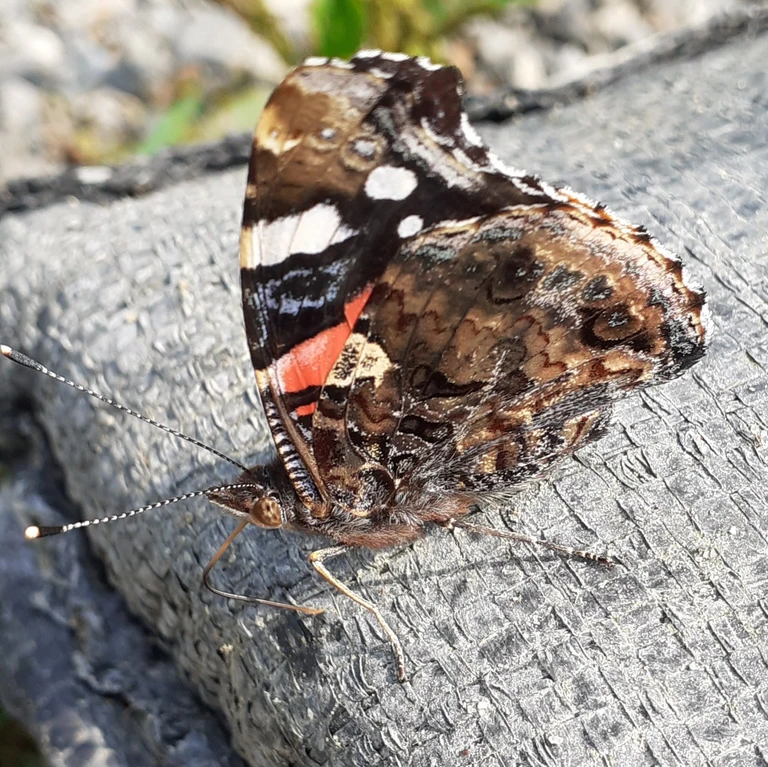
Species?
Vanessa atalanta
